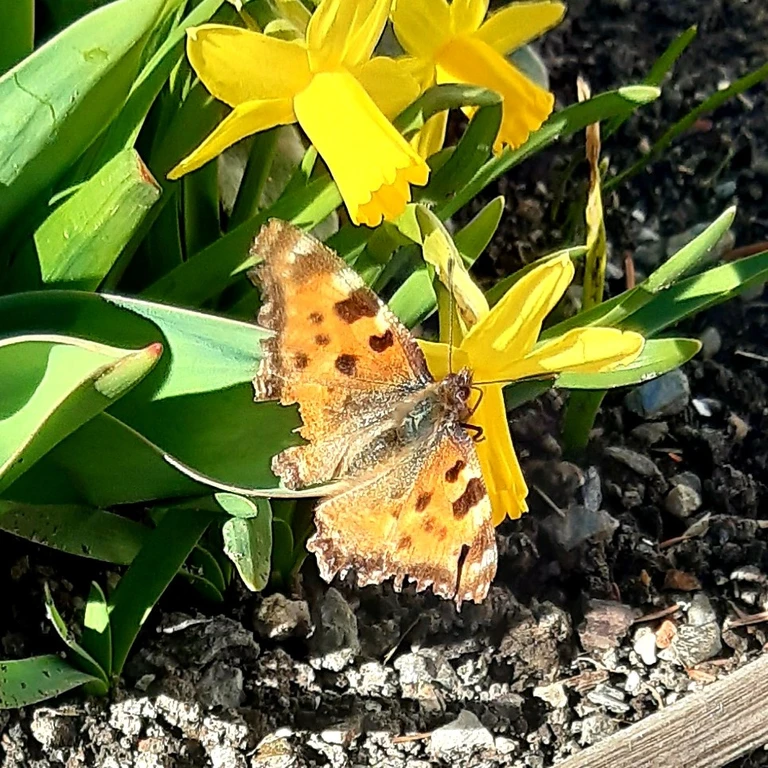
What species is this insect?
Nymphalis polychloros
